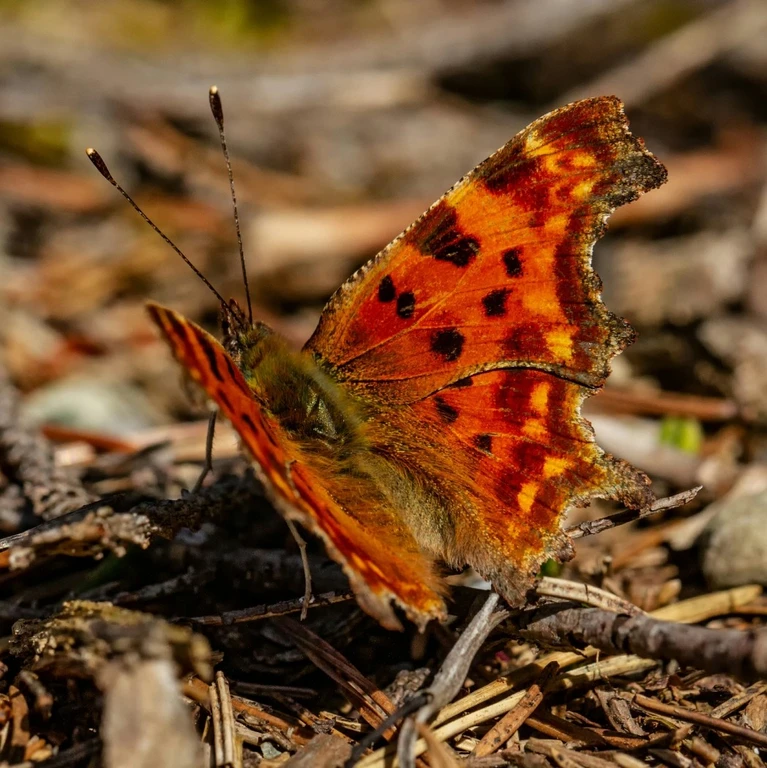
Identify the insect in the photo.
Polygonia c-album
